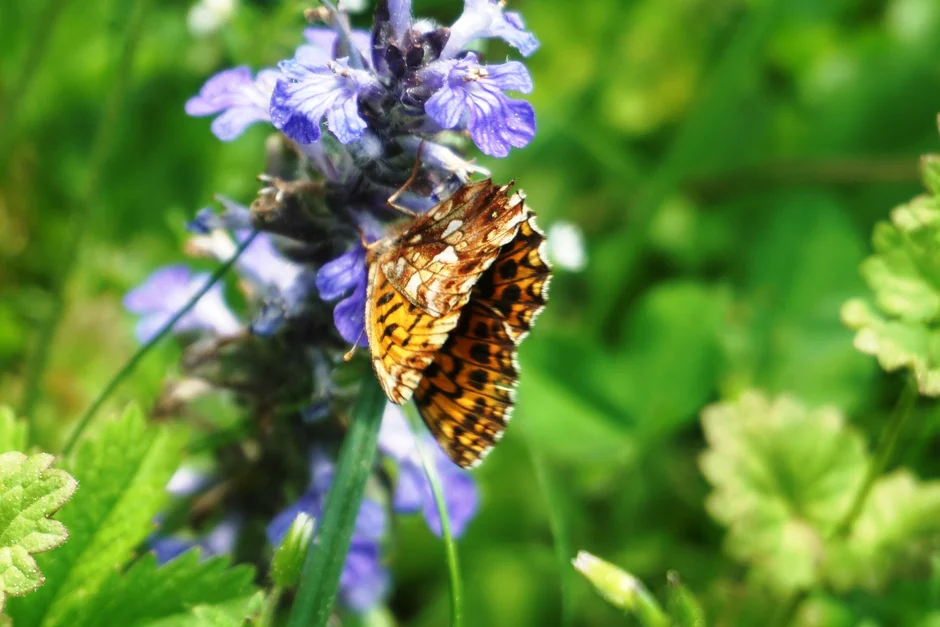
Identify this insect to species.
Boloria dia
